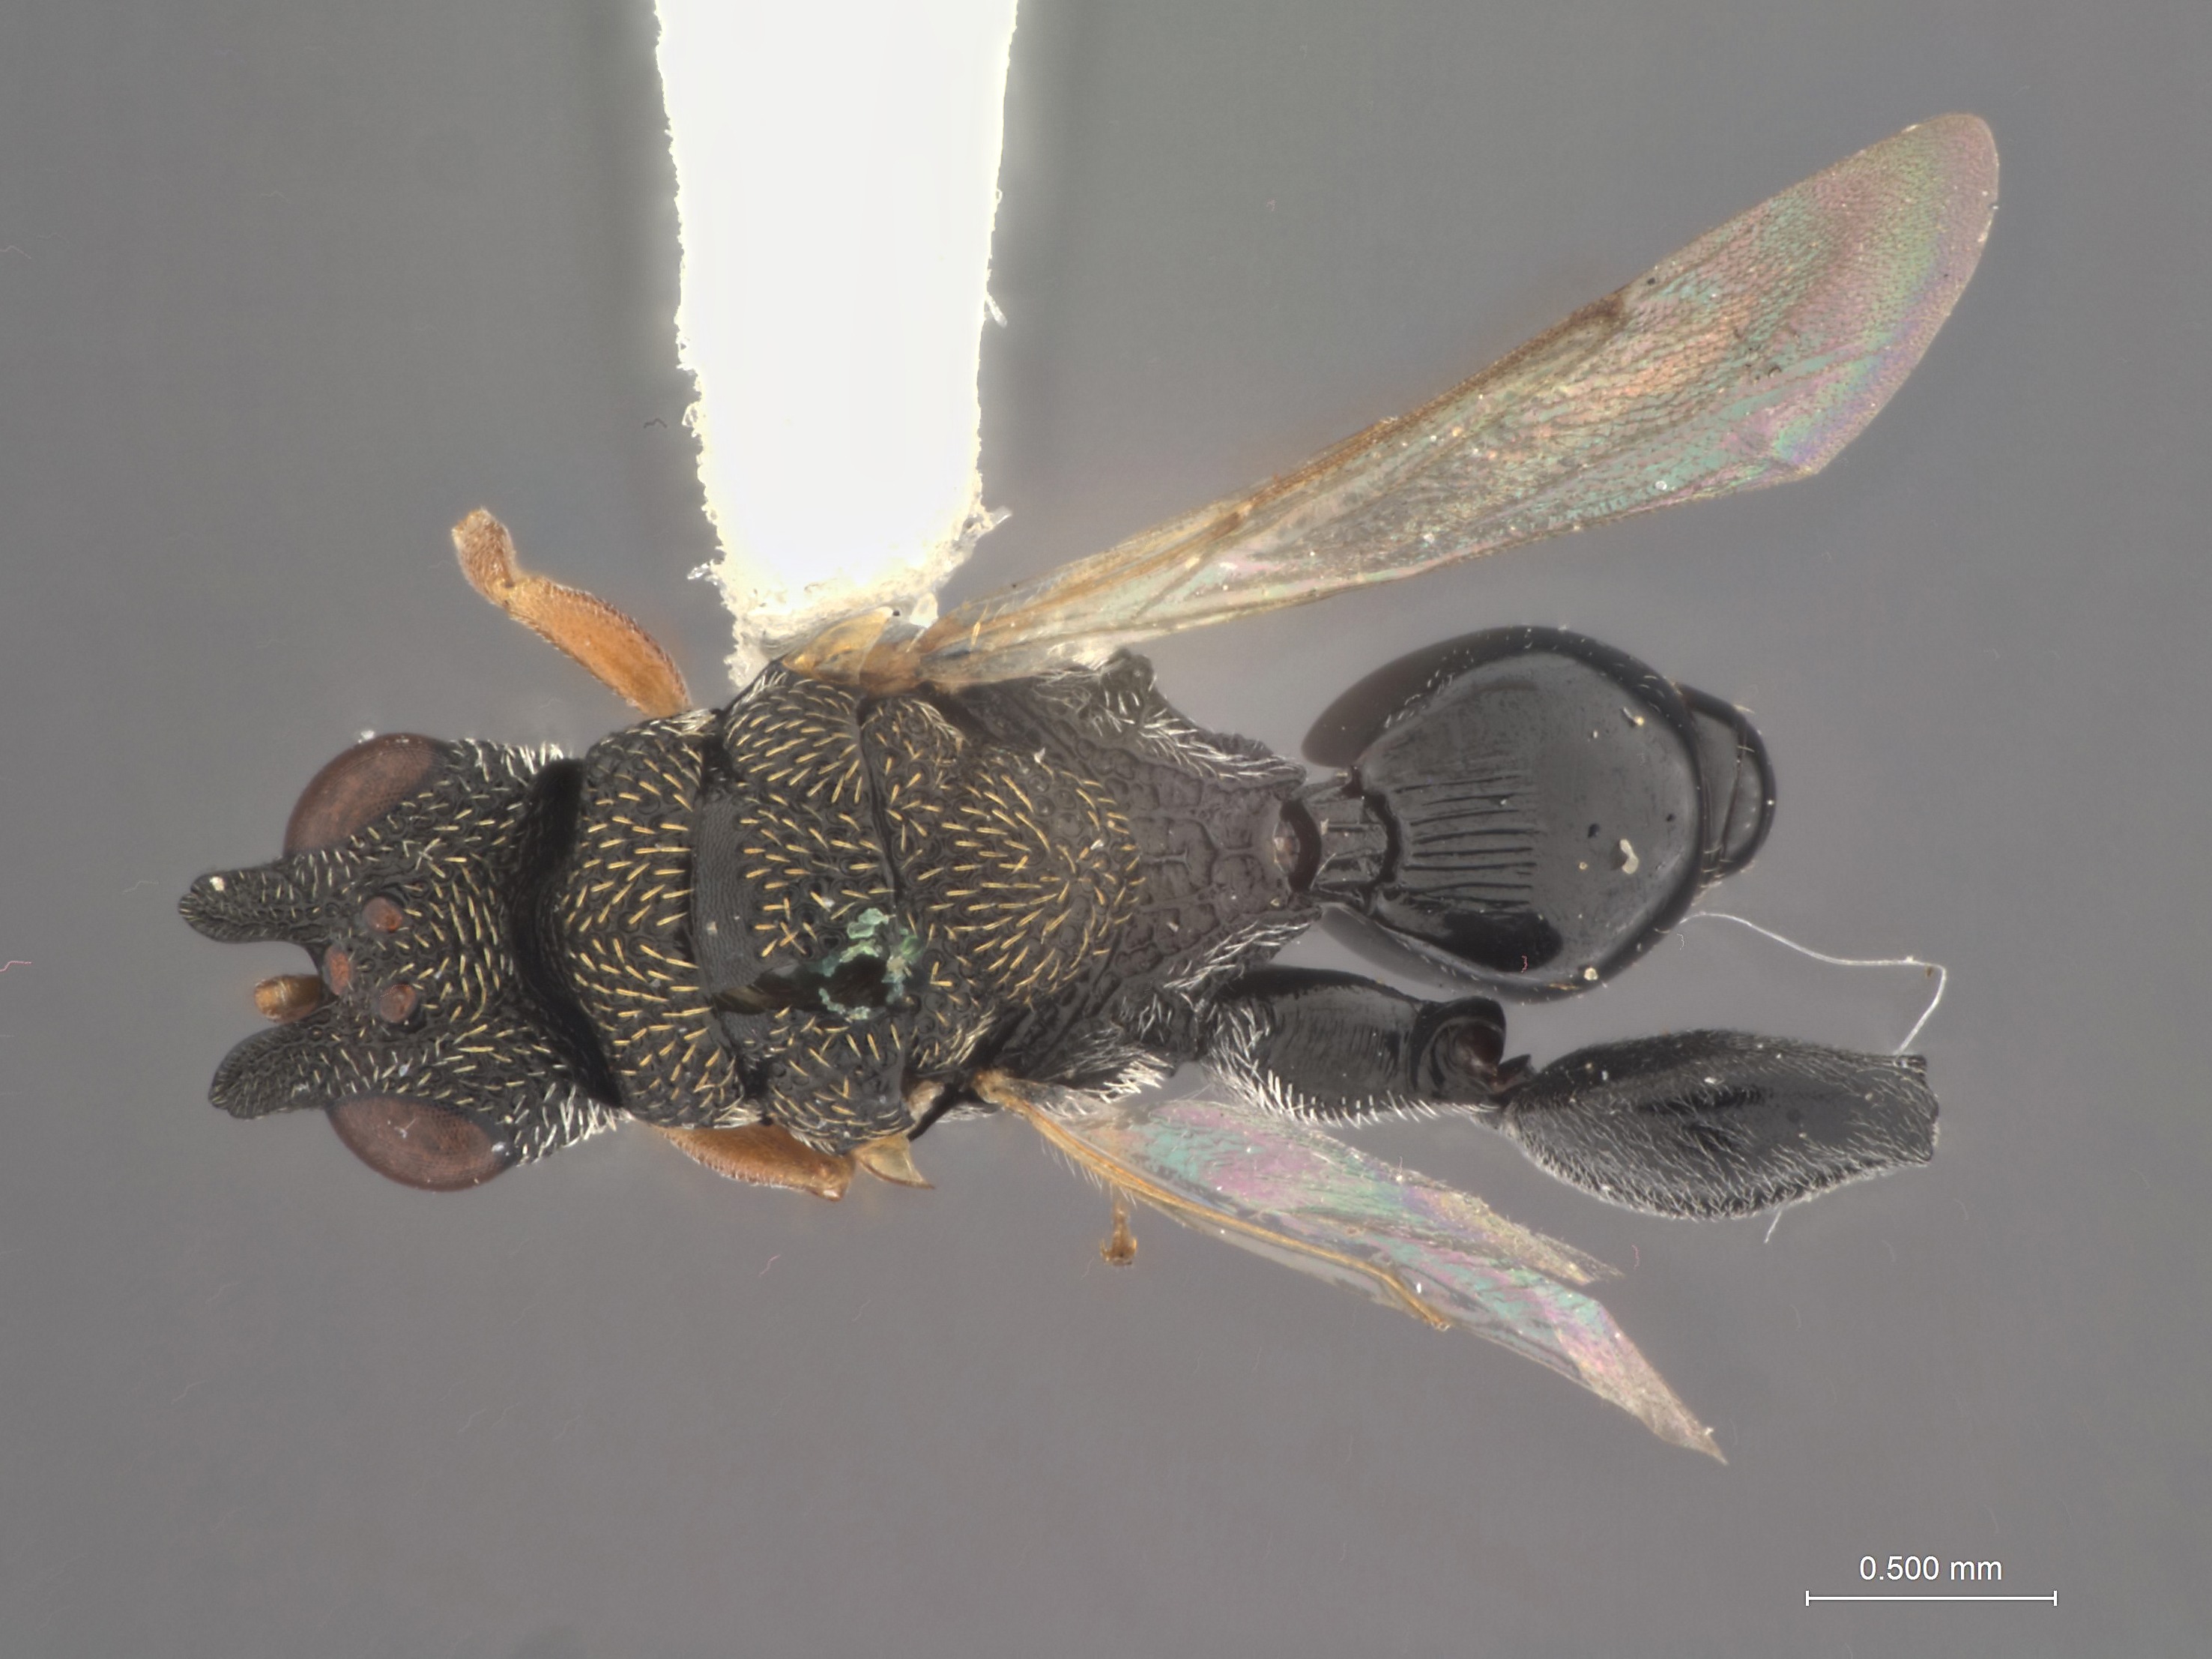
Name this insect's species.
Dirhinus pambaeus
